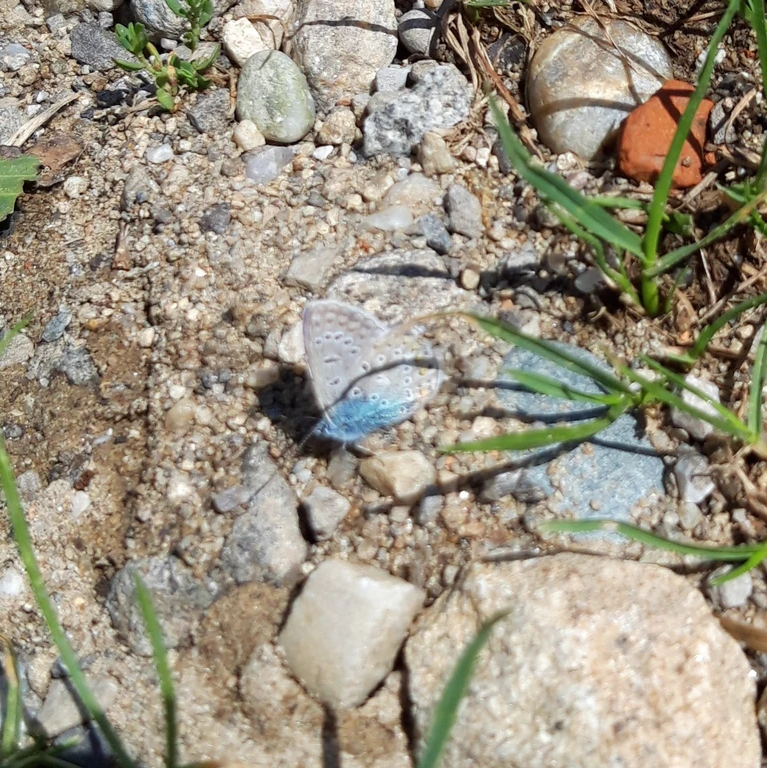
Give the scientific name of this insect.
Polyommatus icarus
